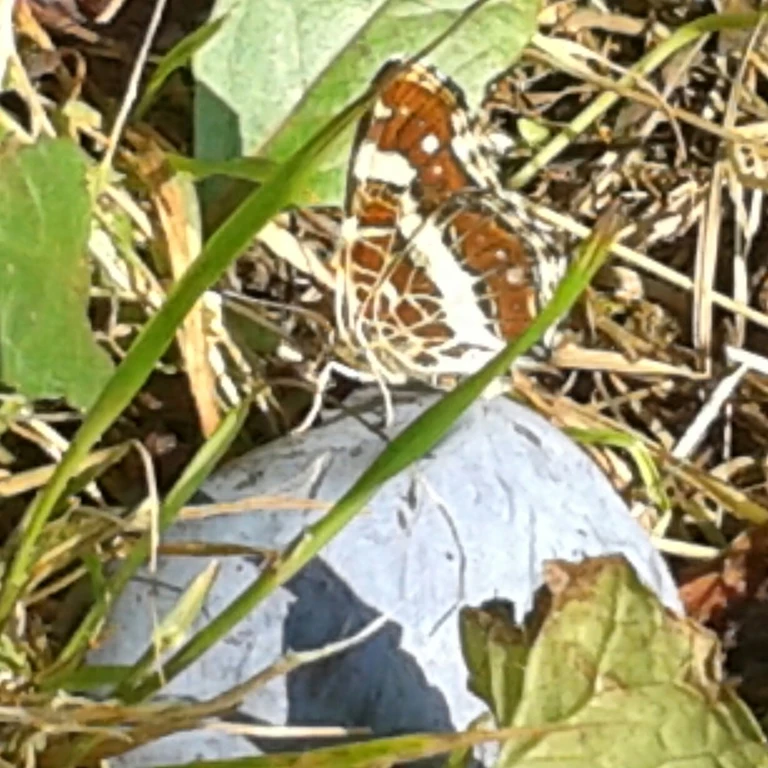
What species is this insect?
Araschnia levana
